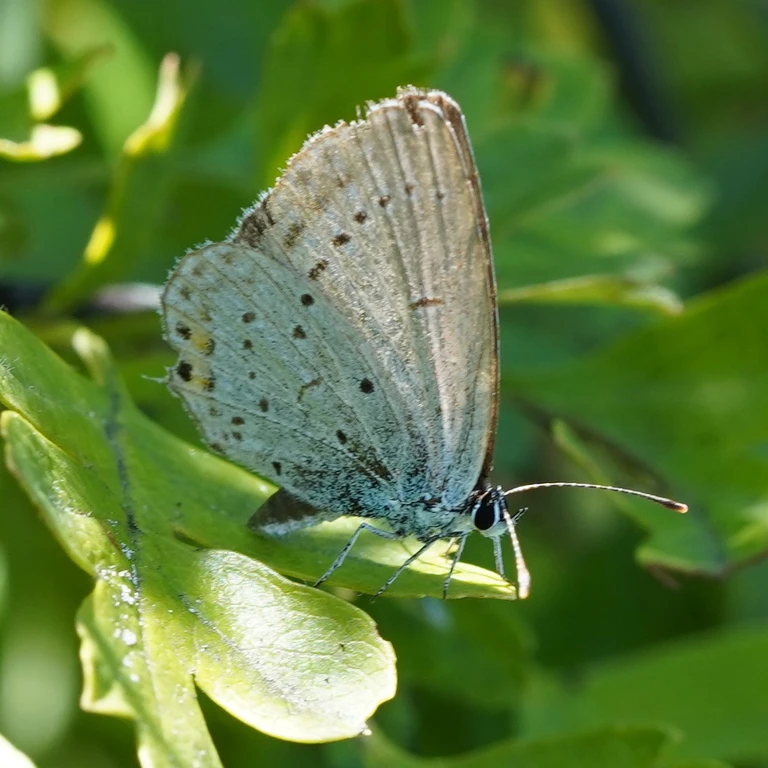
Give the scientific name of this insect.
Cupido argiades (also Elkalyce argiades)
